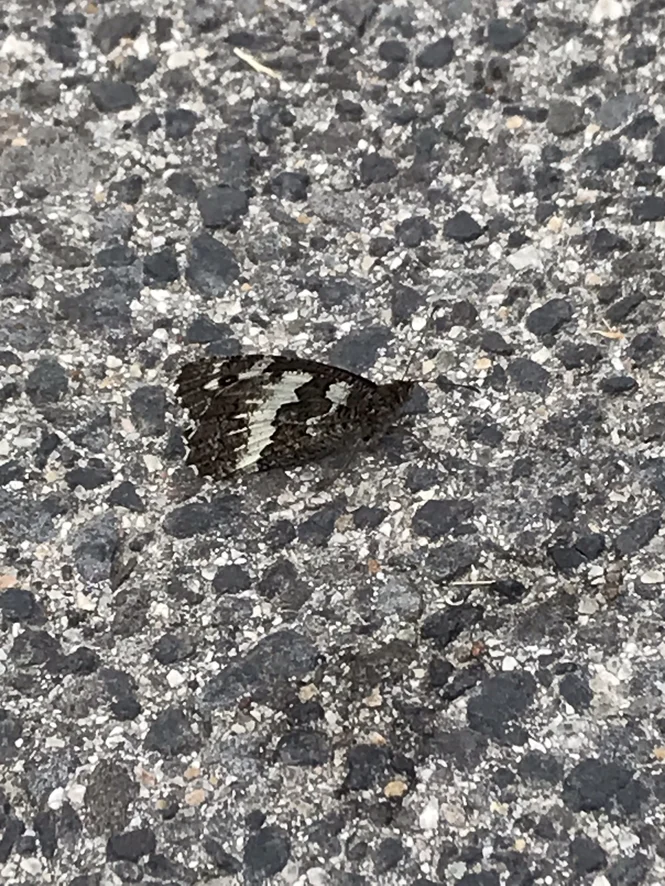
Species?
Brintesia circe
